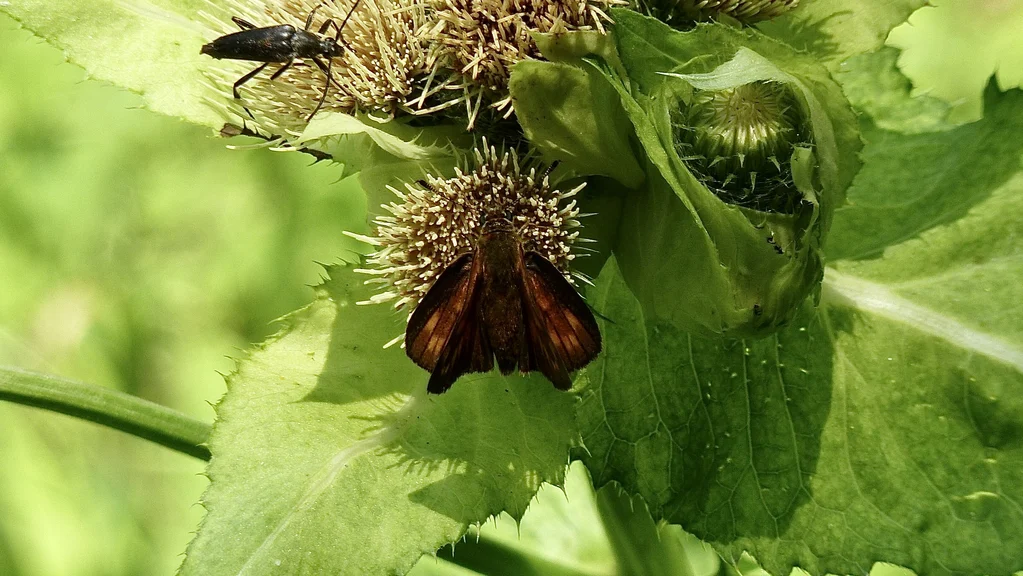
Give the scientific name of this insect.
Ochlodes sylvanus (also Ochlodes venata)
